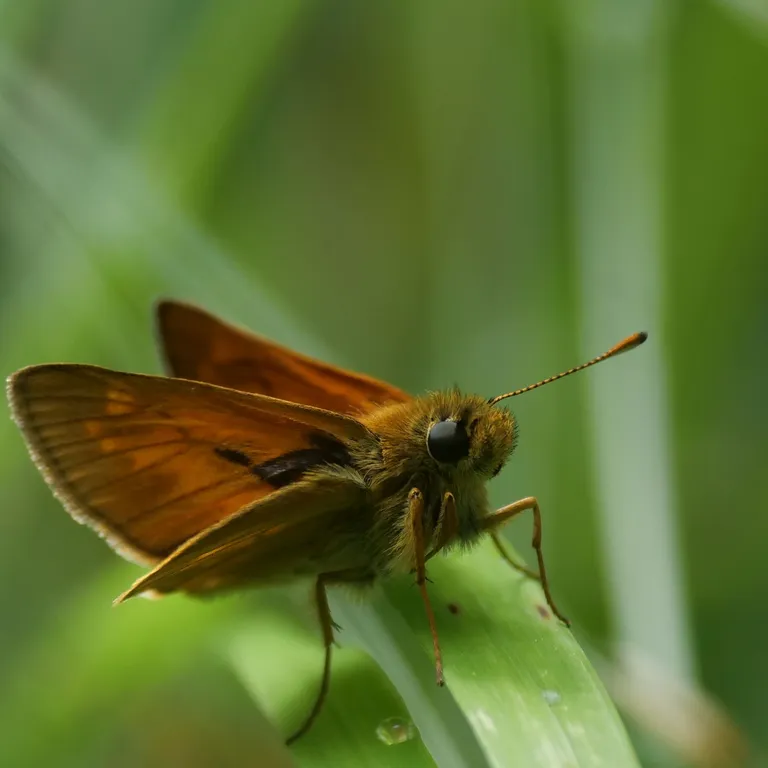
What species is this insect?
Ochlodes sylvanus (also Ochlodes venata)
